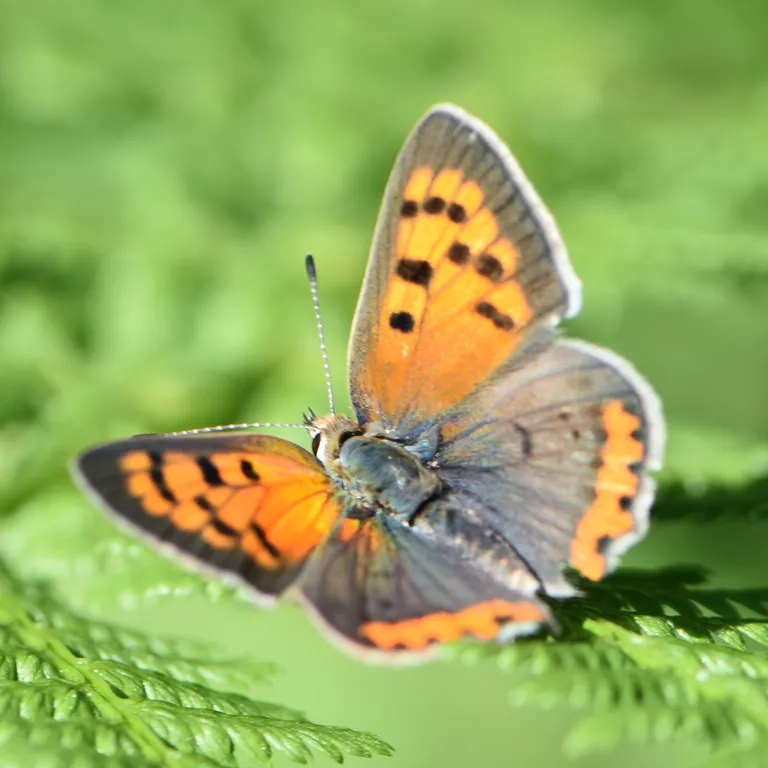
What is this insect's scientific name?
Lycaena phlaeas
